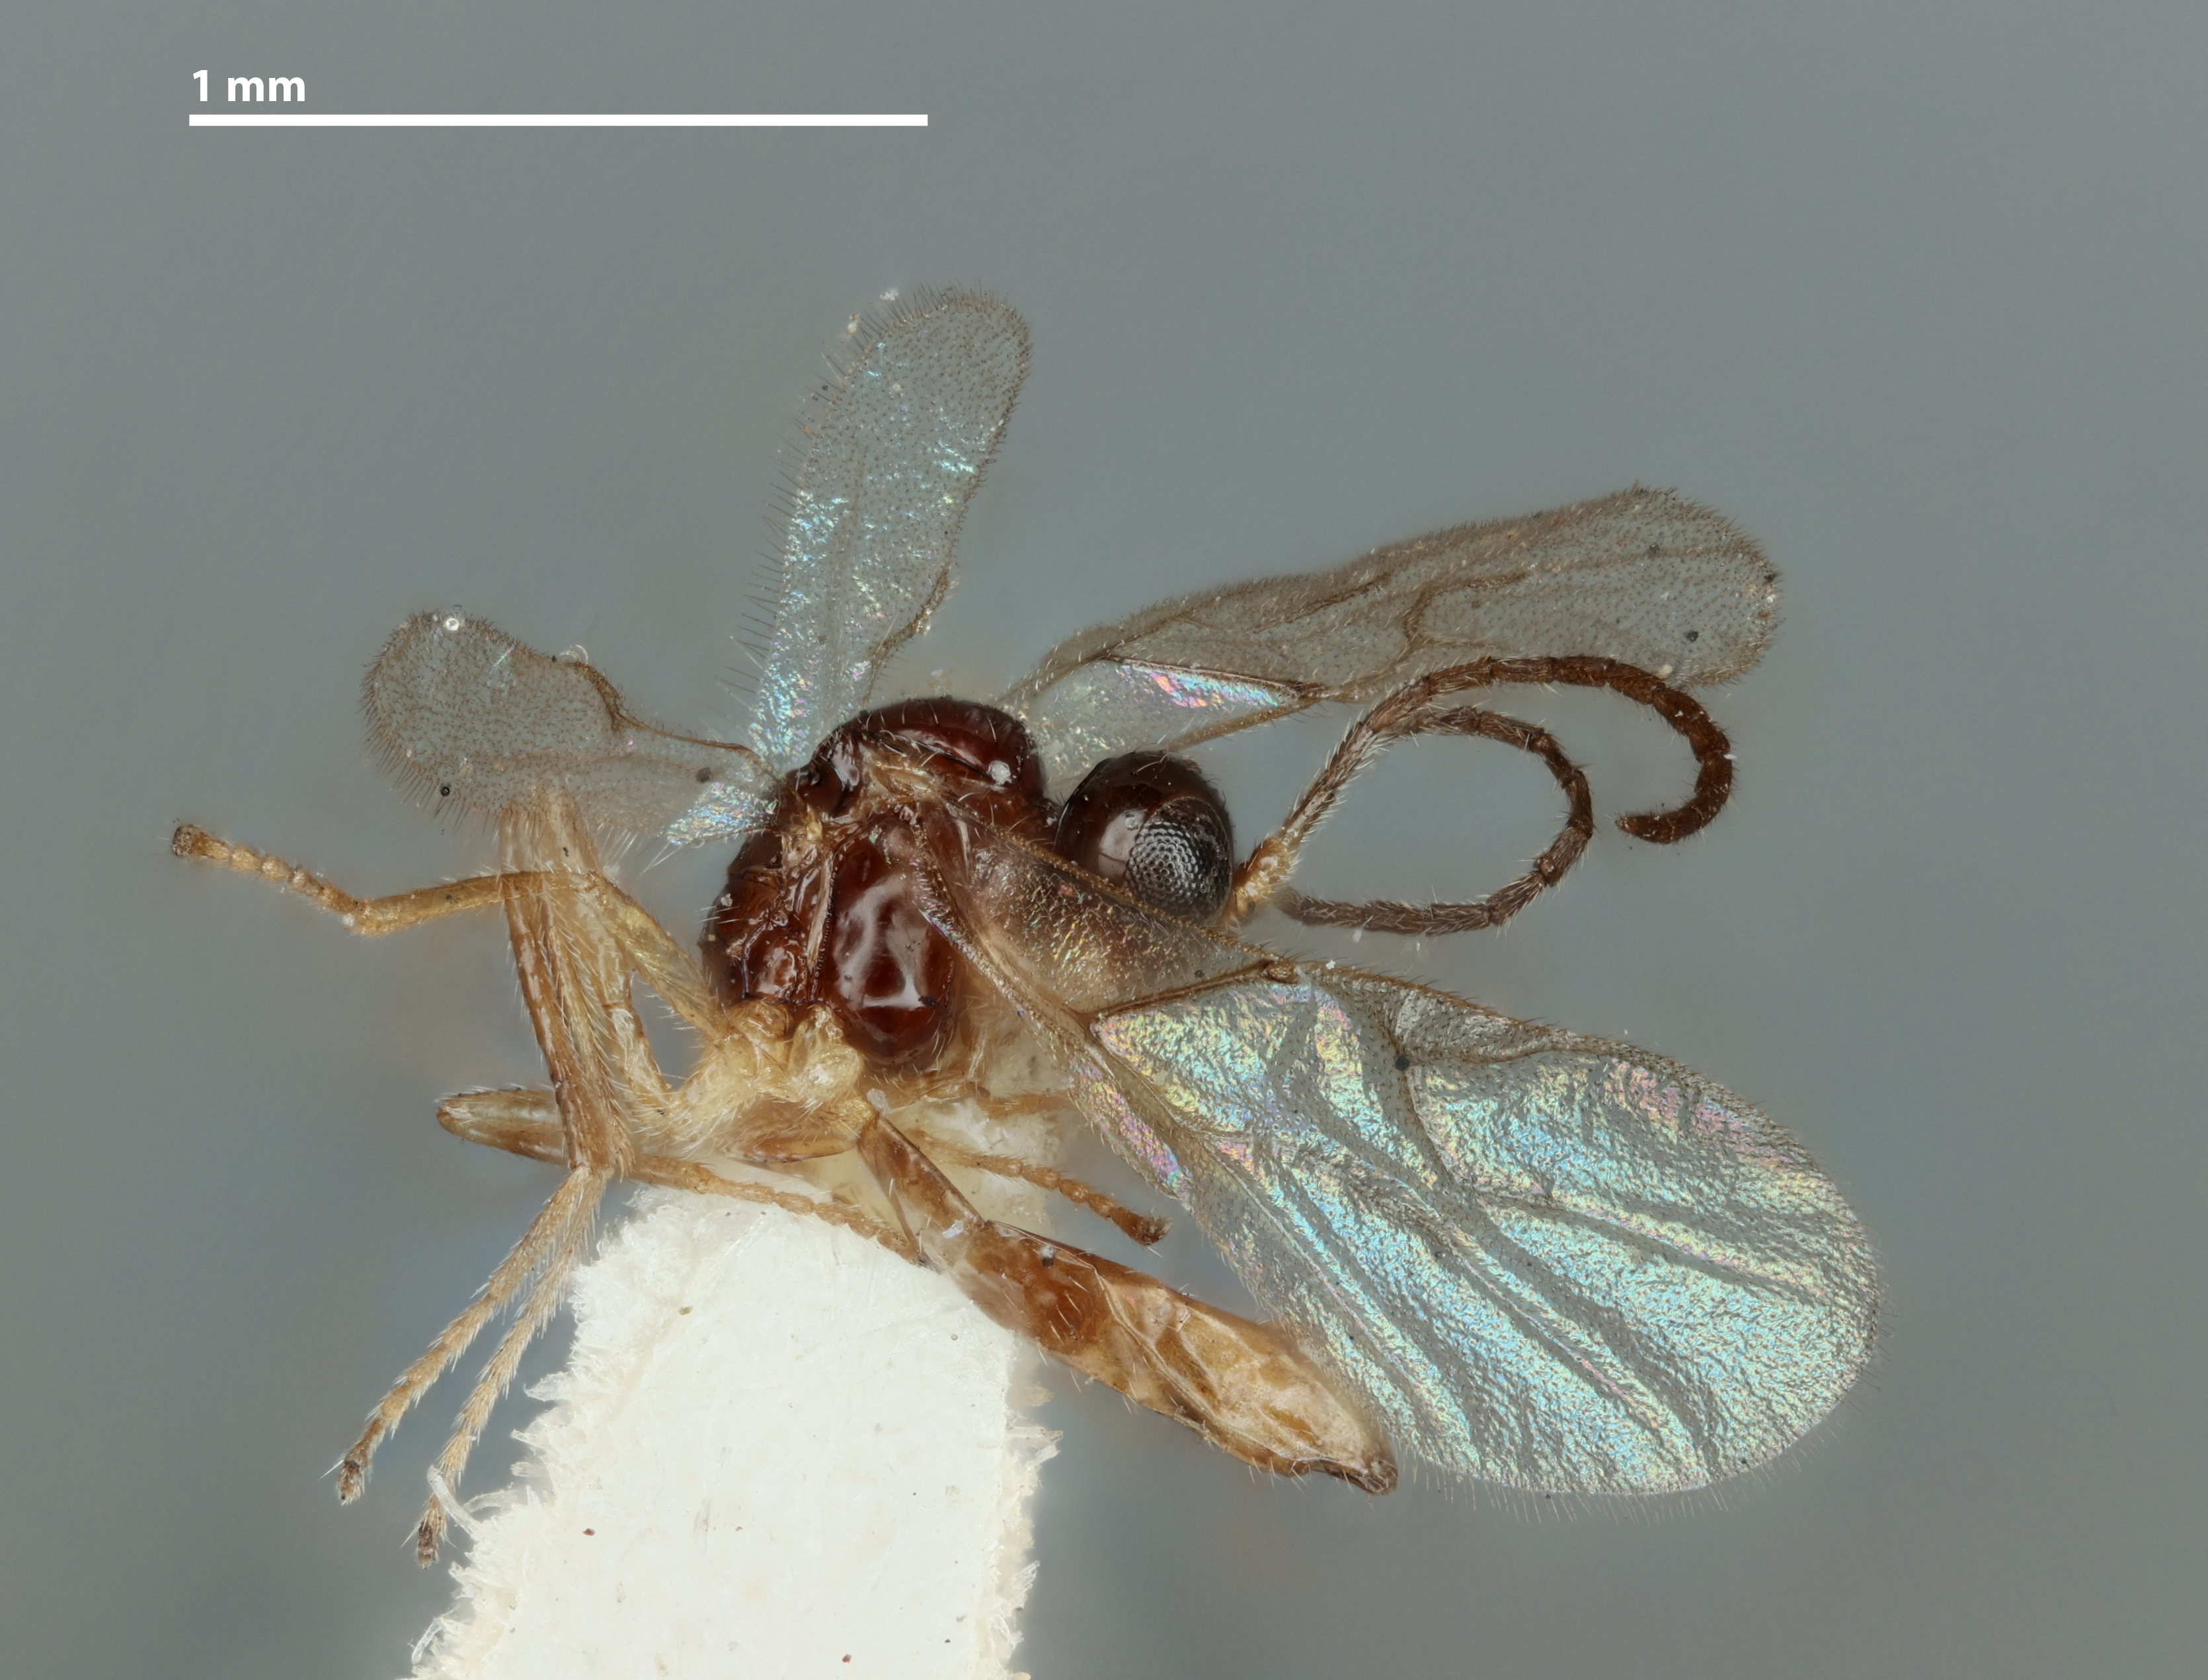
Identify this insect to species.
Aphidius berberidis
